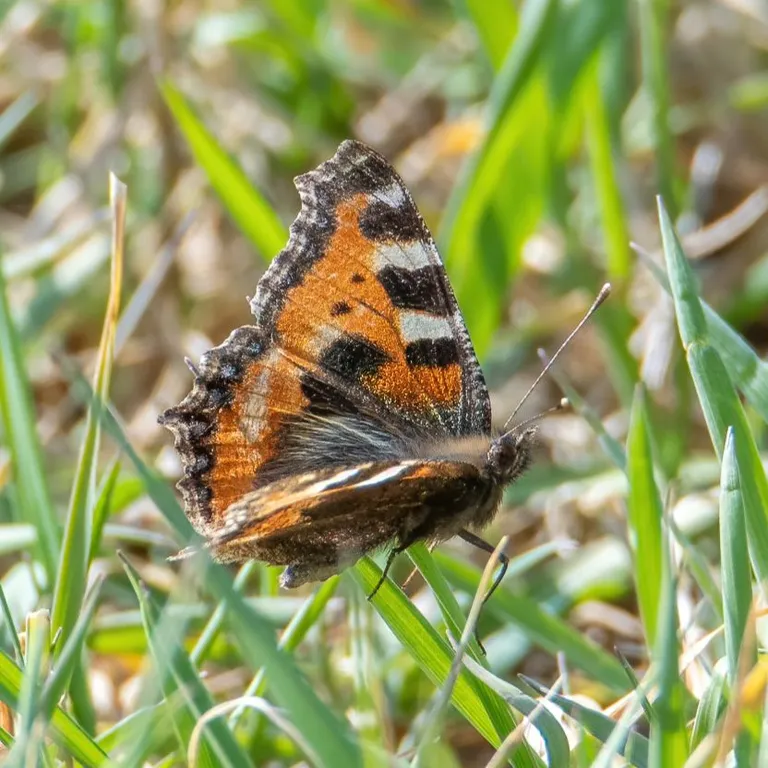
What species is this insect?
Aglais urticae
